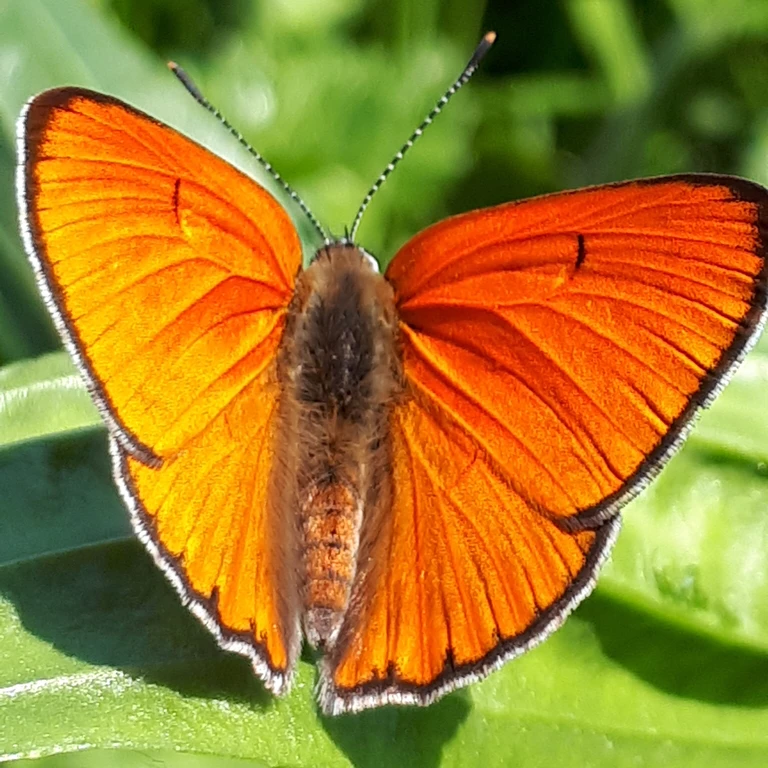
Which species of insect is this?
Lycaena dispar
